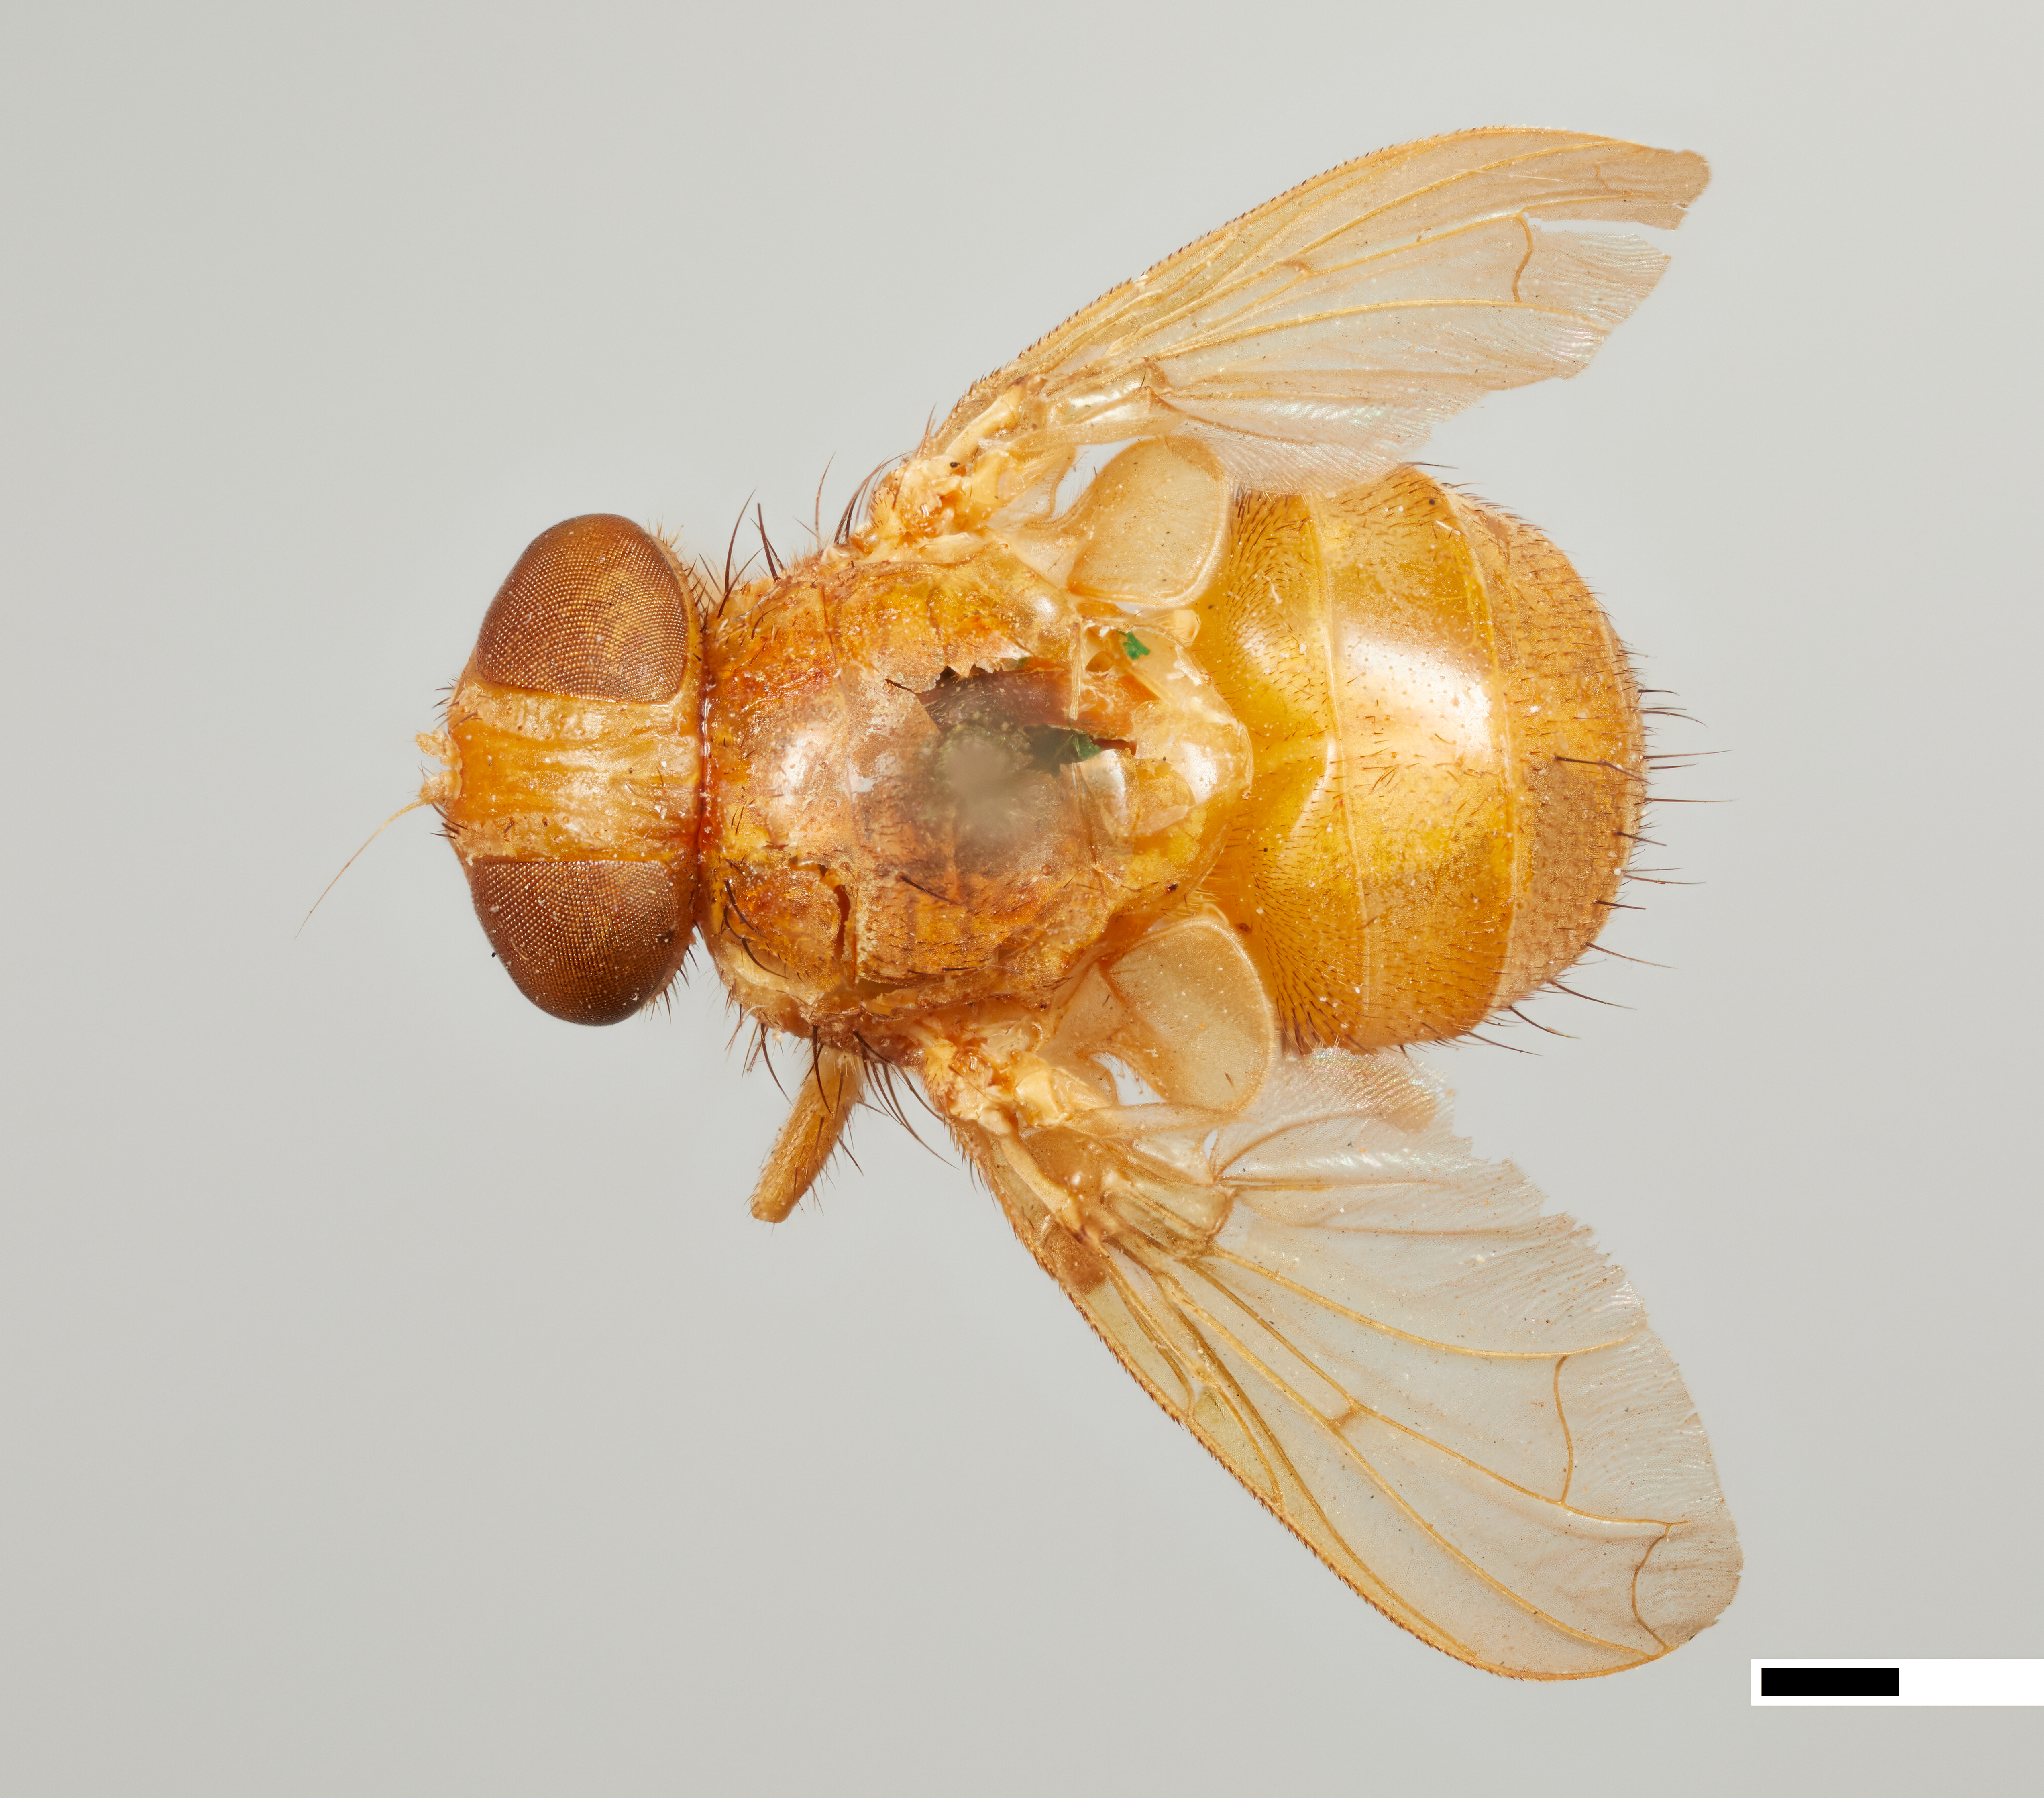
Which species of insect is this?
Ormia brevicornis
